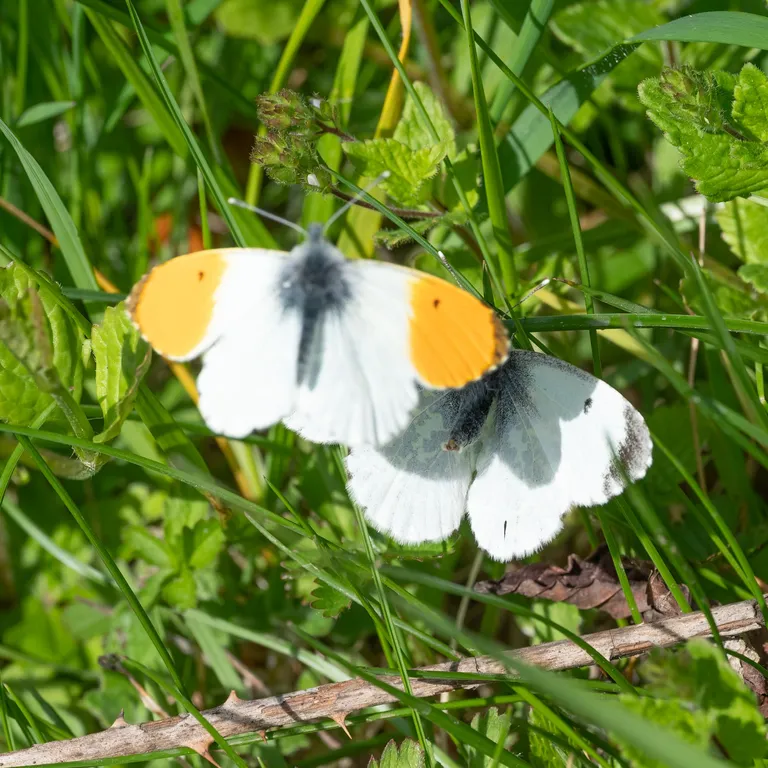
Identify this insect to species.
Anthocharis cardamines
